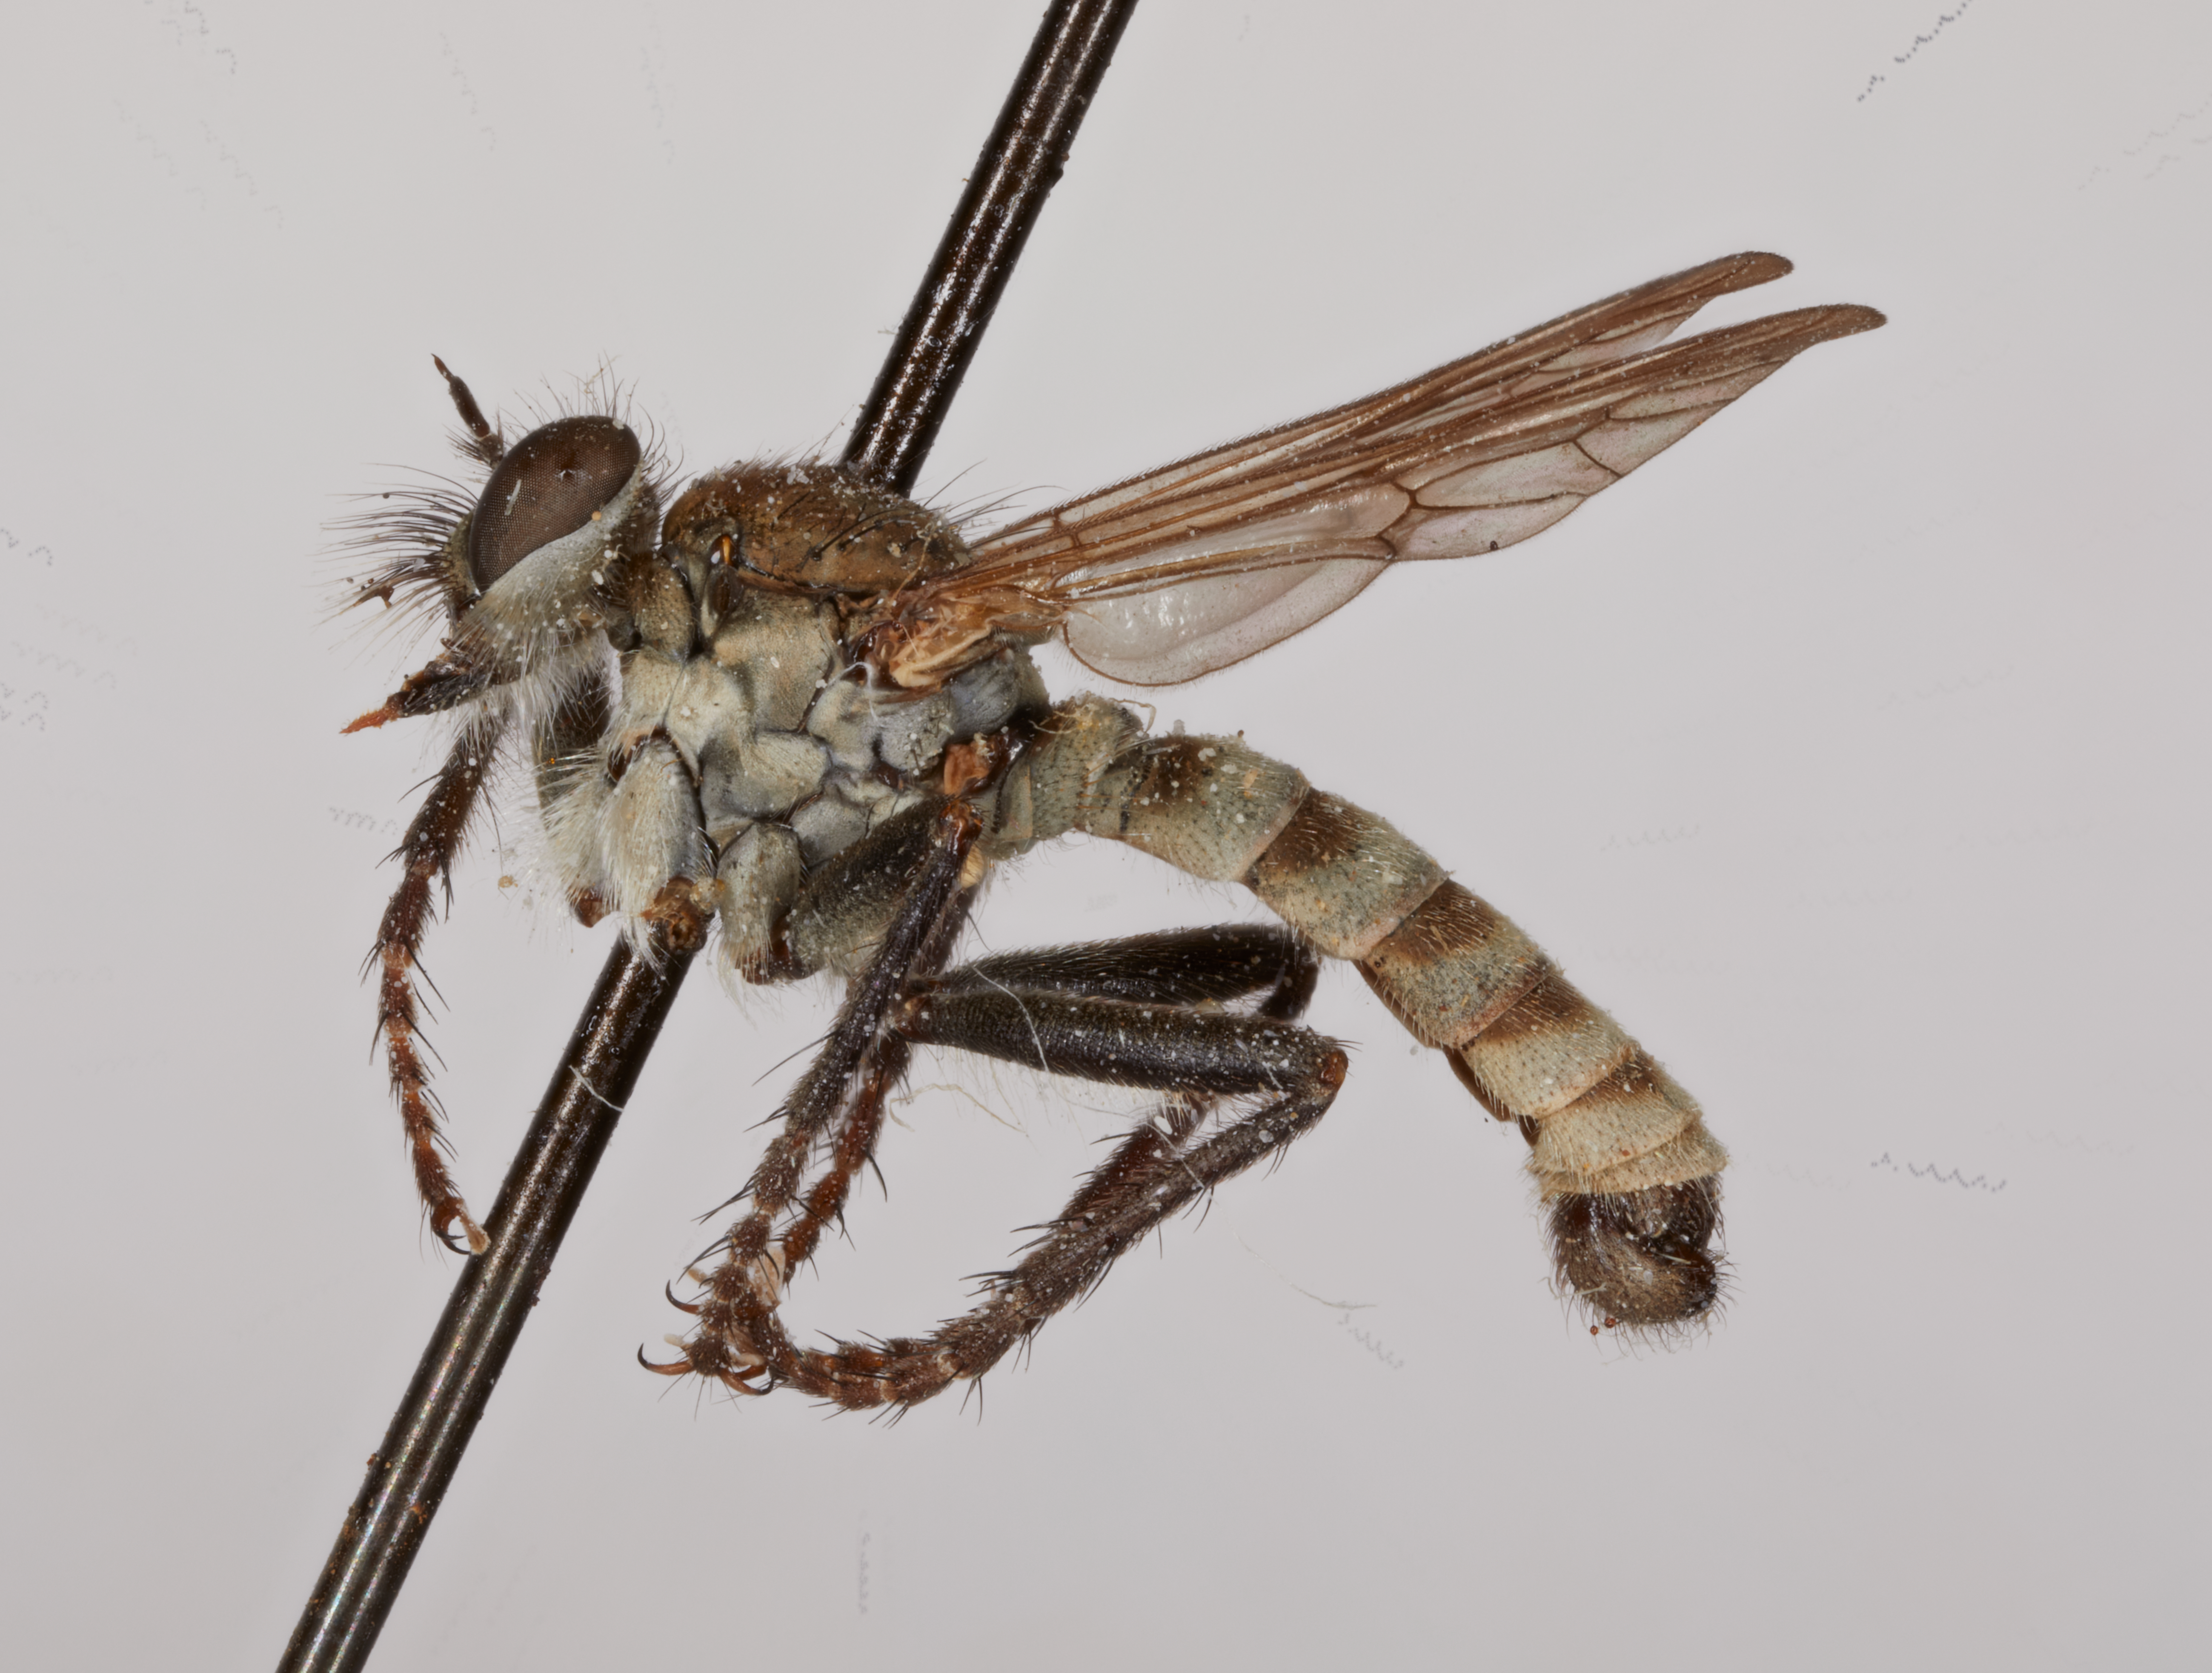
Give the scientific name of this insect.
Lasiopogon woodorum
